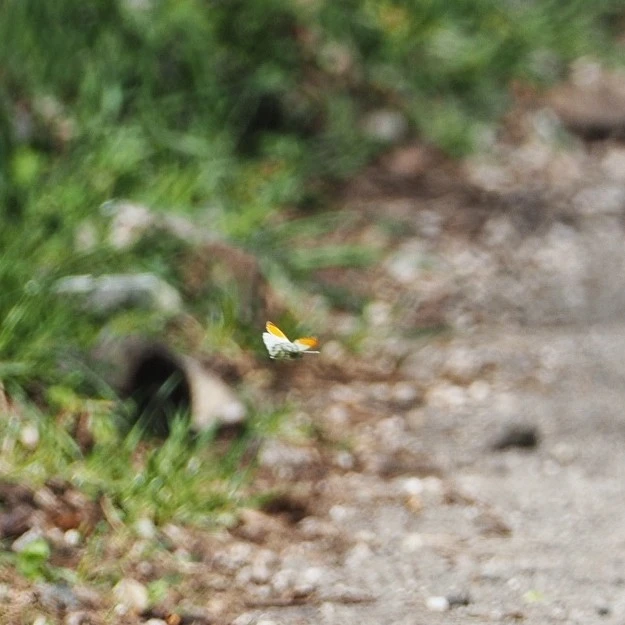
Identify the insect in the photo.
Anthocharis cardamines
